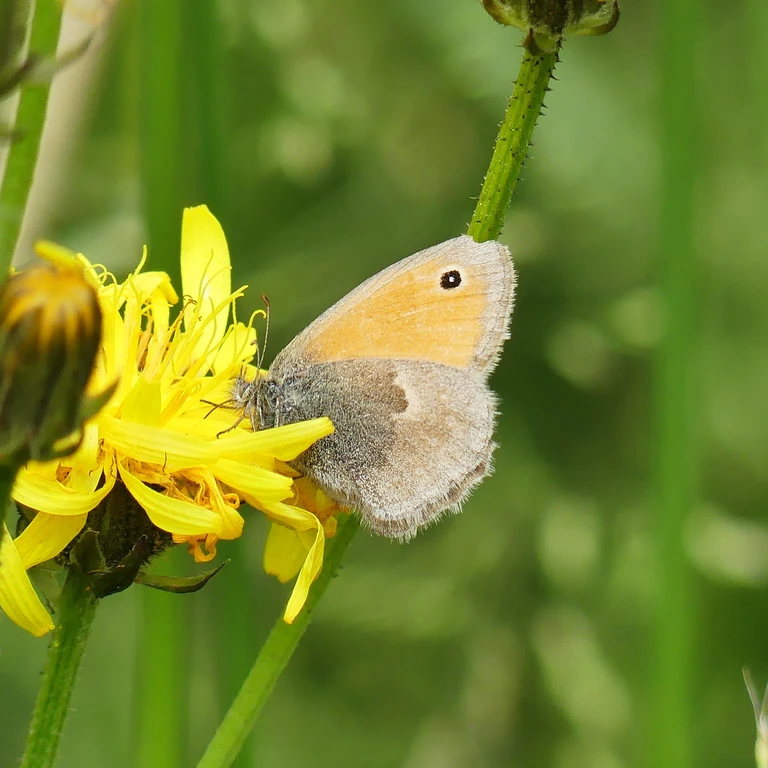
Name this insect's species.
Coenonympha pamphilus
